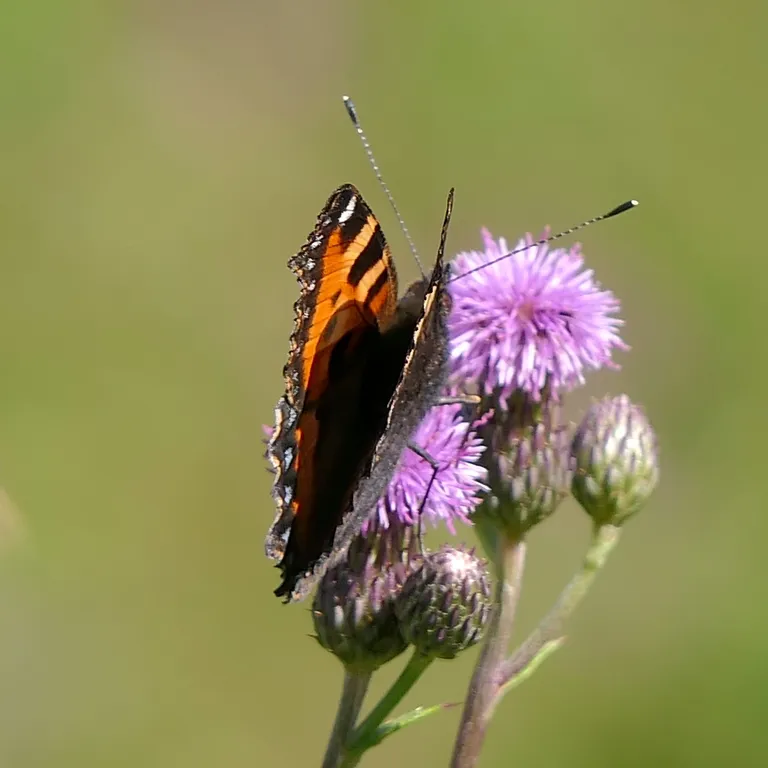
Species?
Aglais urticae
